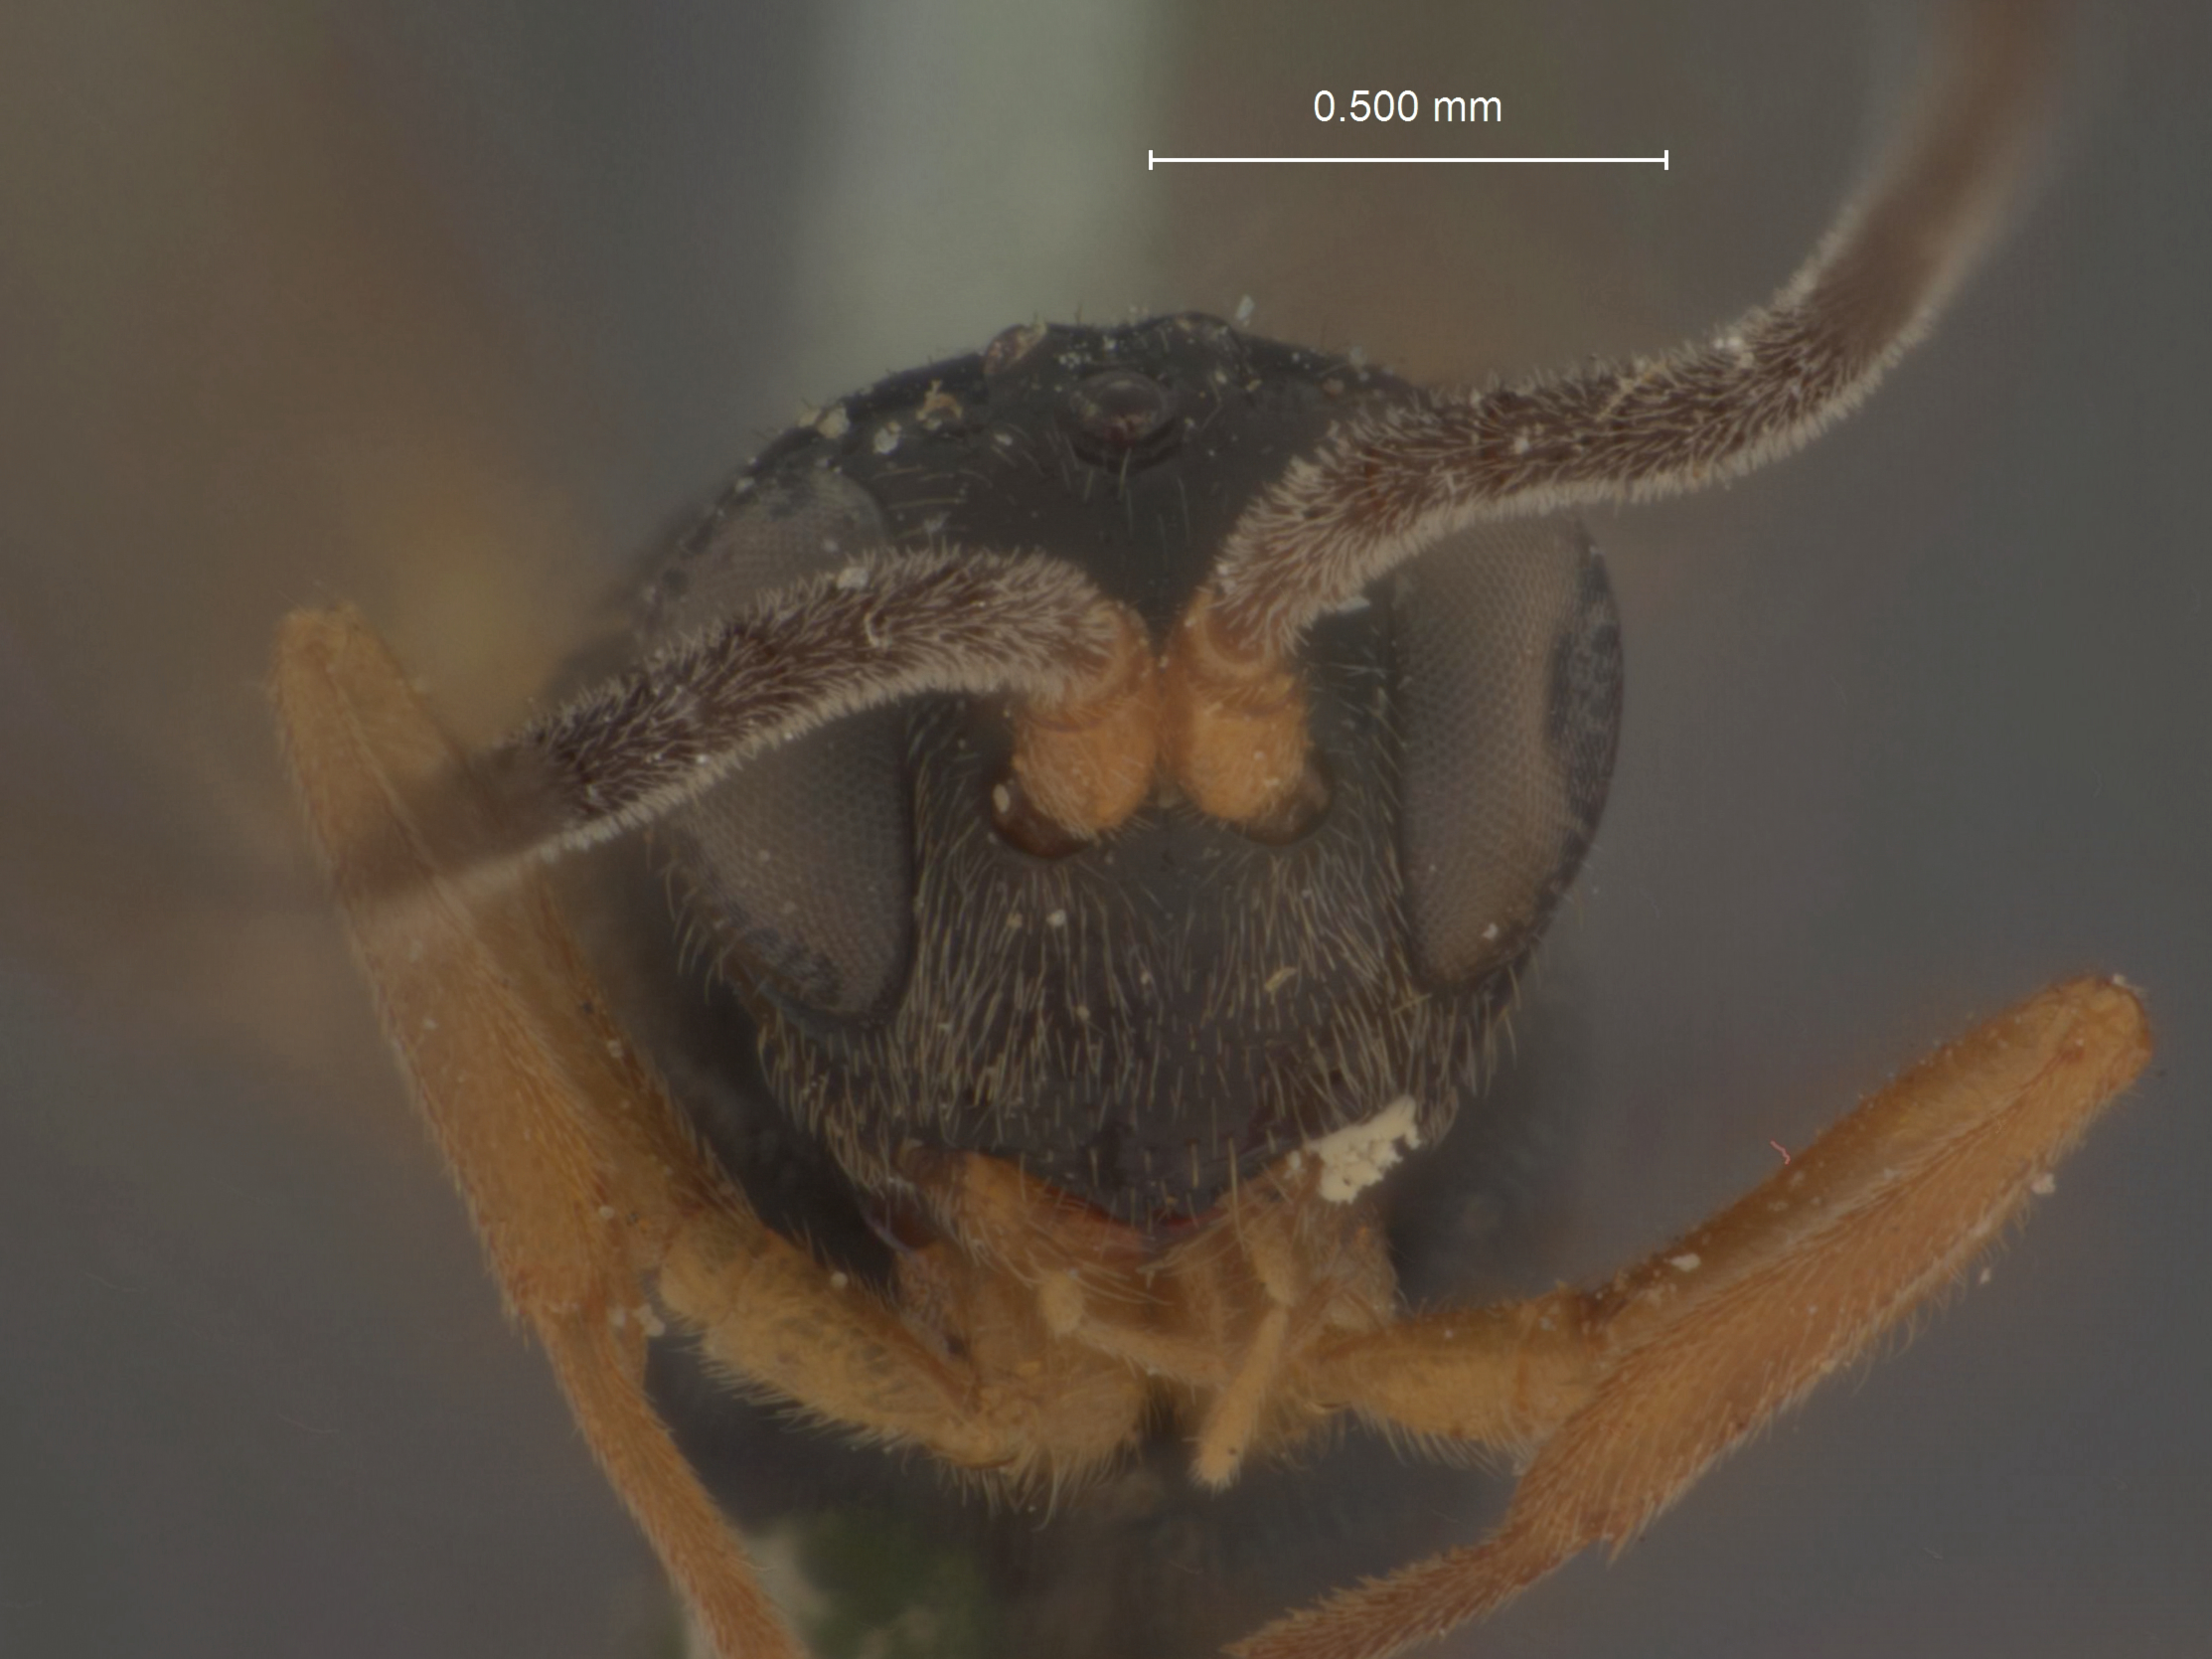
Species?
Phygadeuon timidus
